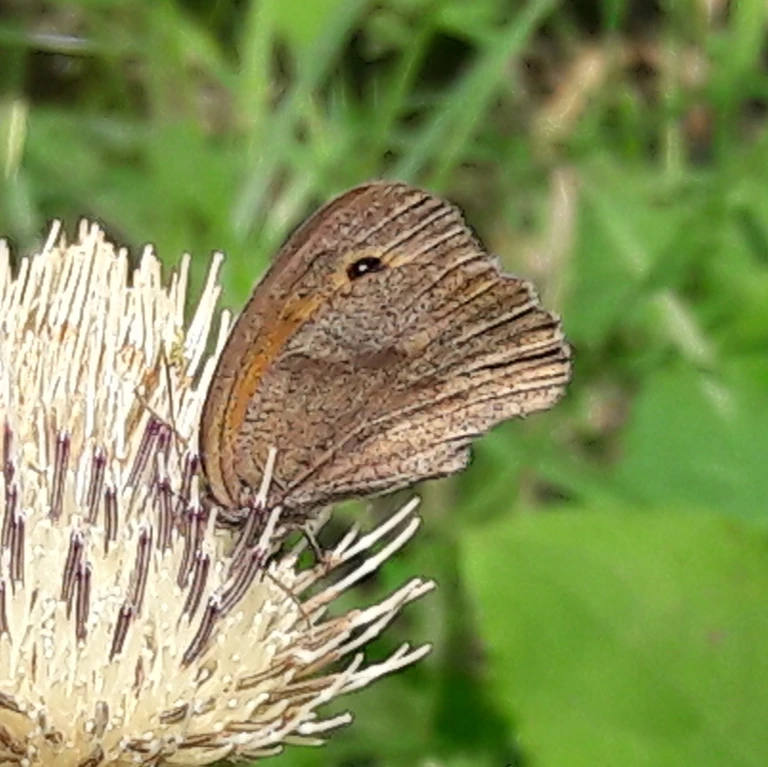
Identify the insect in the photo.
Maniola jurtina
